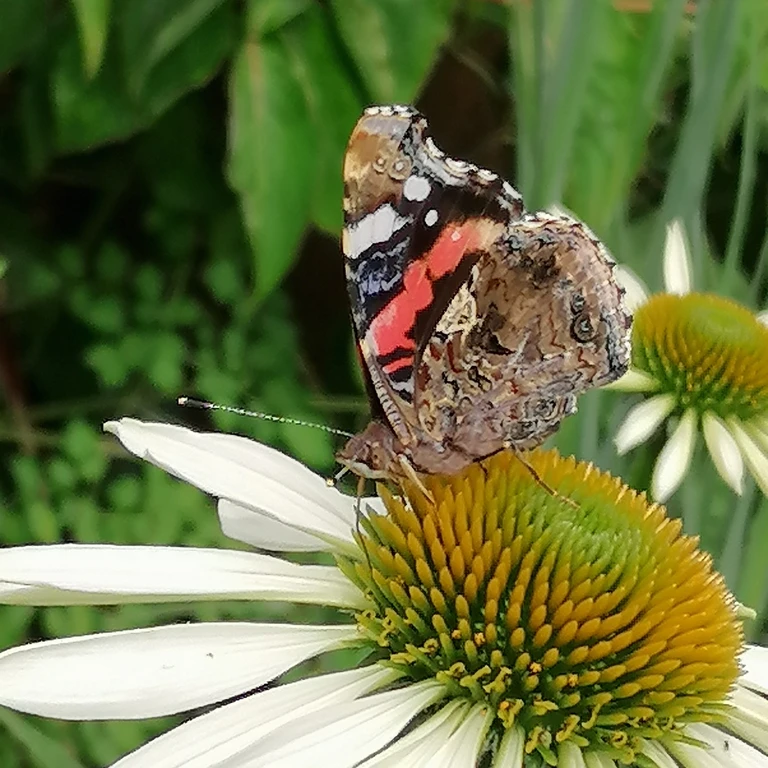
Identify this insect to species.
Vanessa atalanta
